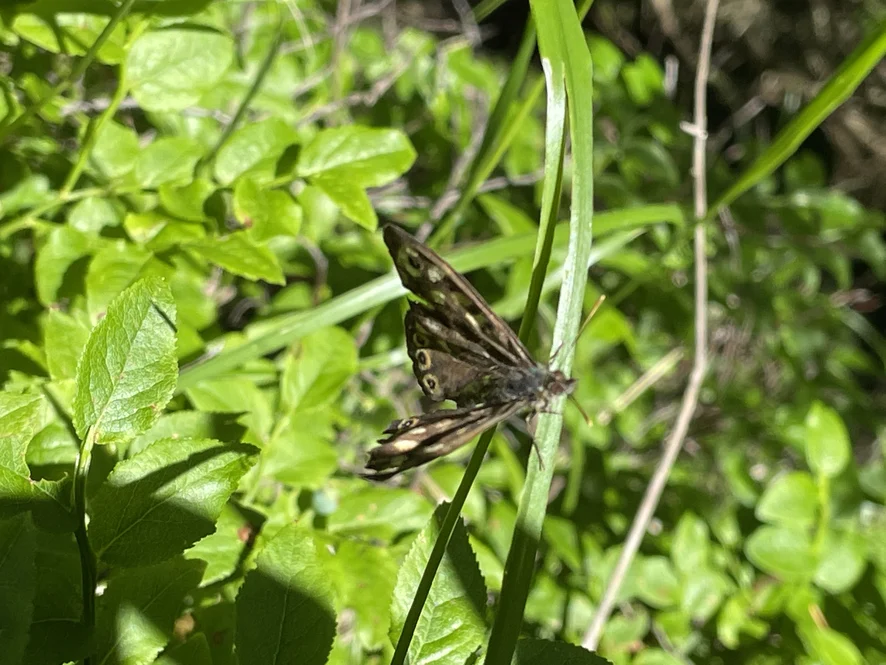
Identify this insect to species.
Pararge aegeria
